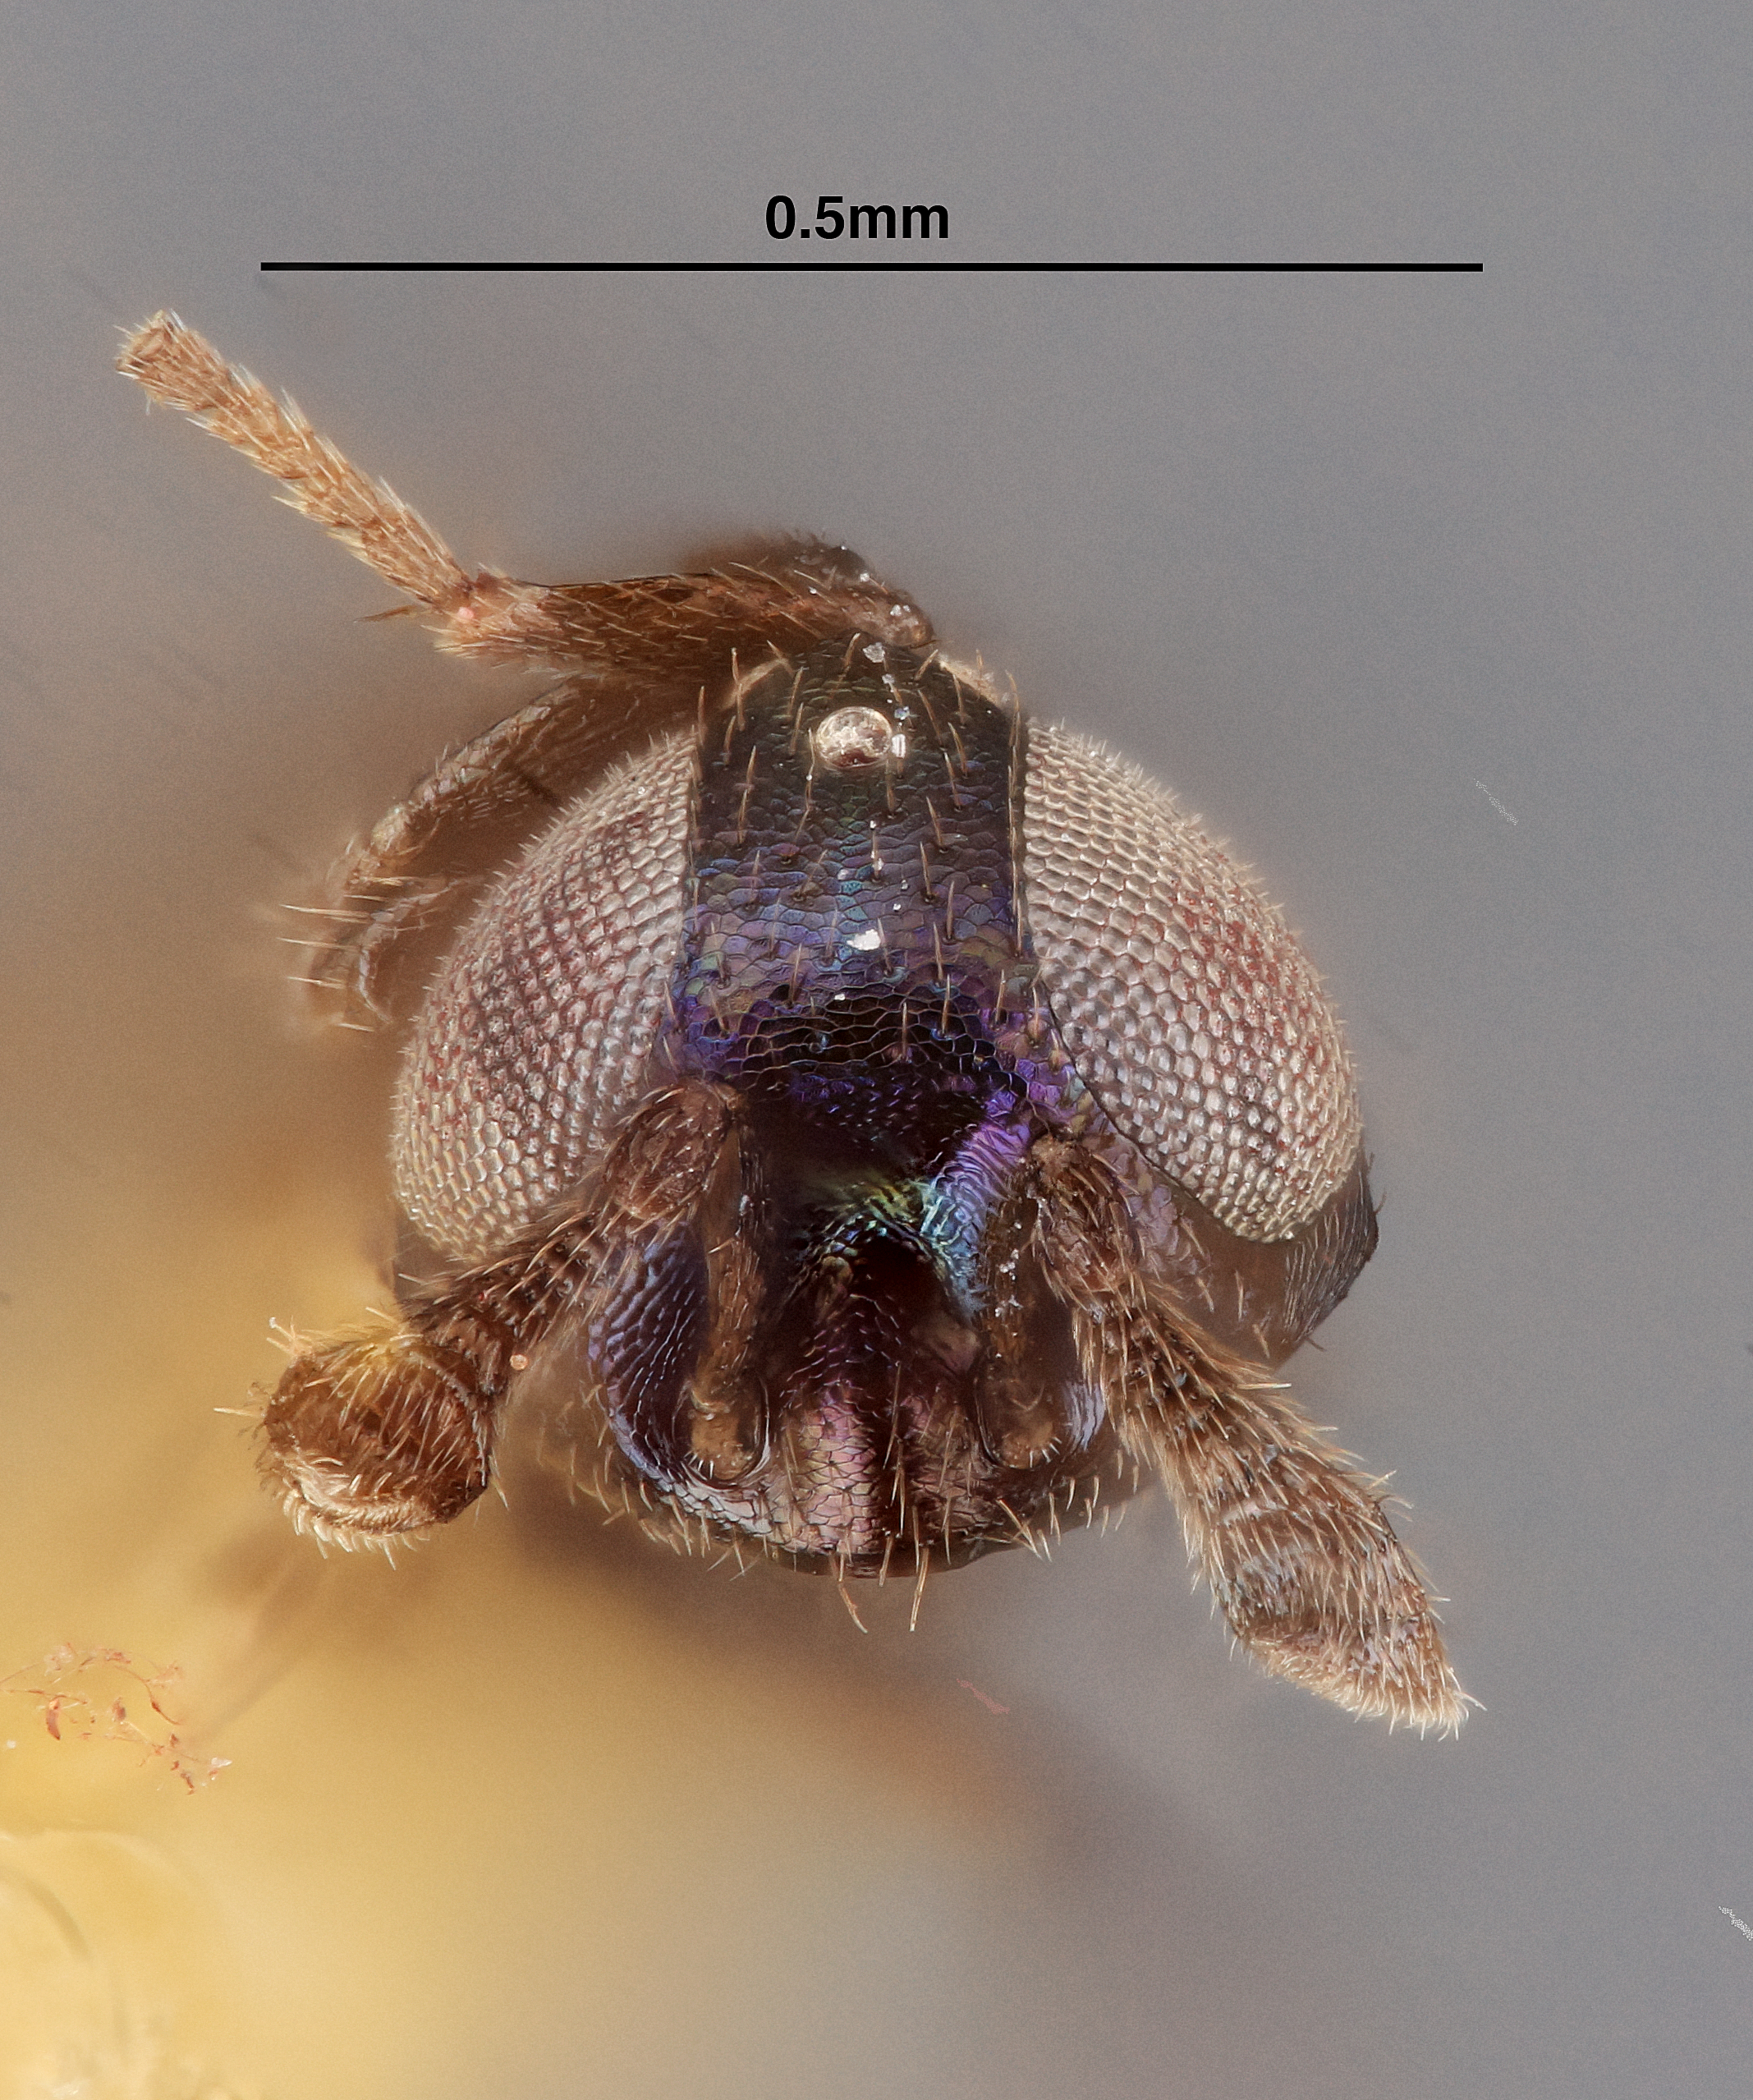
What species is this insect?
Coelopencyrtus hylaei
